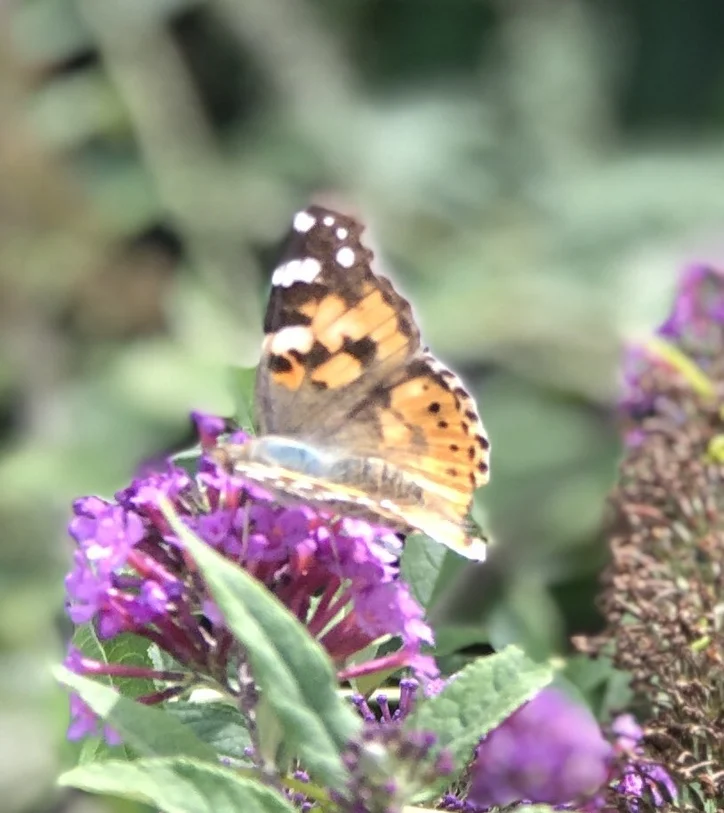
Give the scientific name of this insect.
Vanessa cardui
